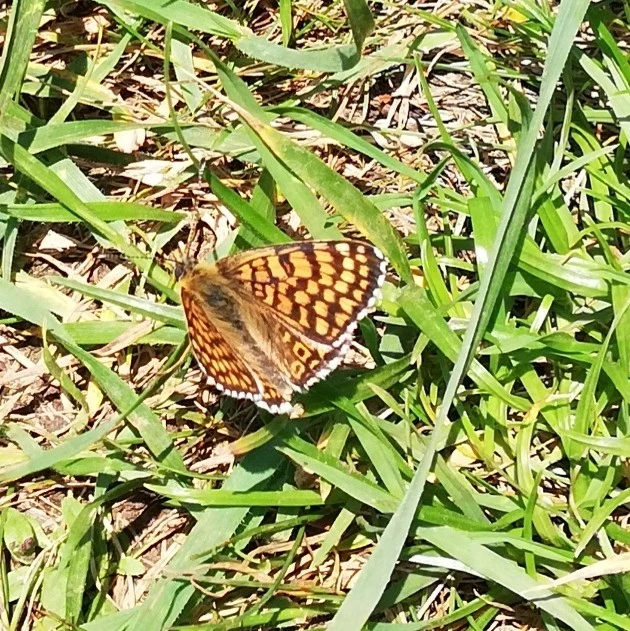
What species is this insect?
Melitaea cinxia
